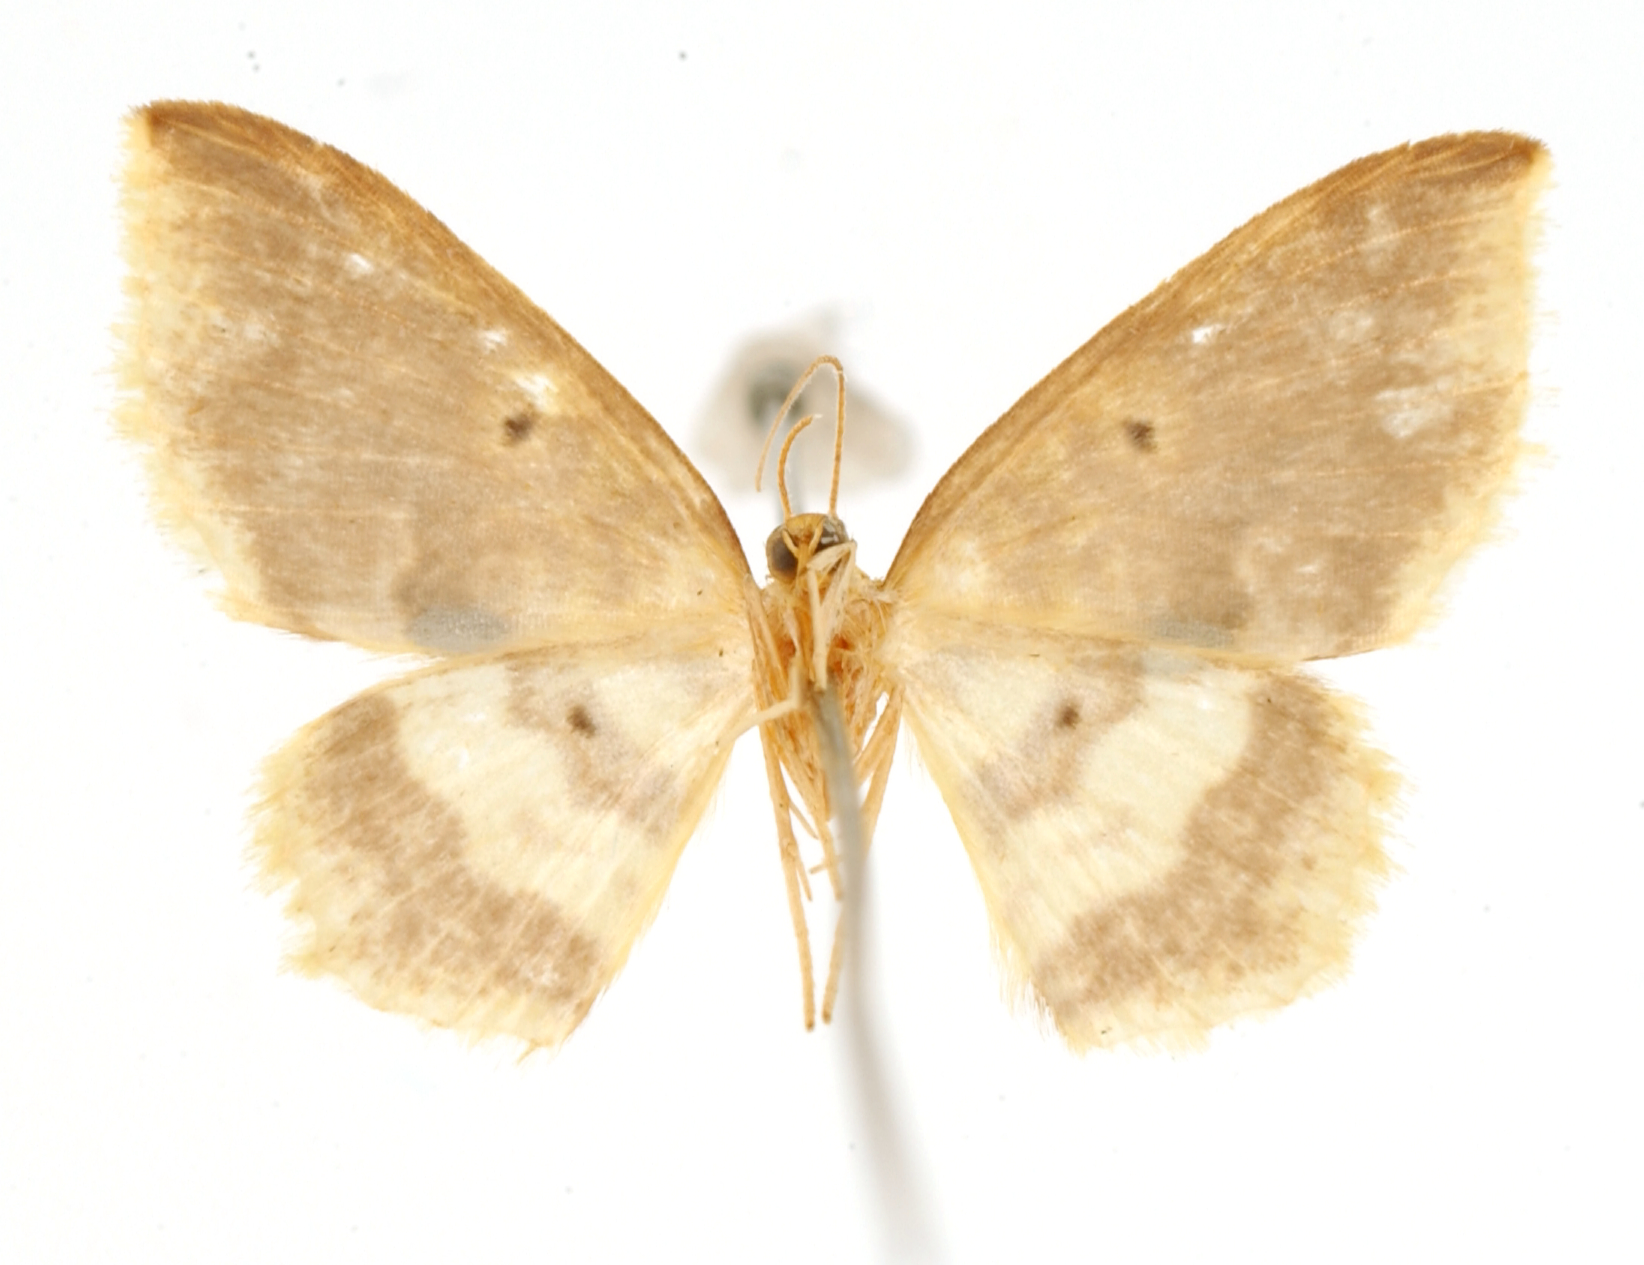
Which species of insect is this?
Cambogia isabella
